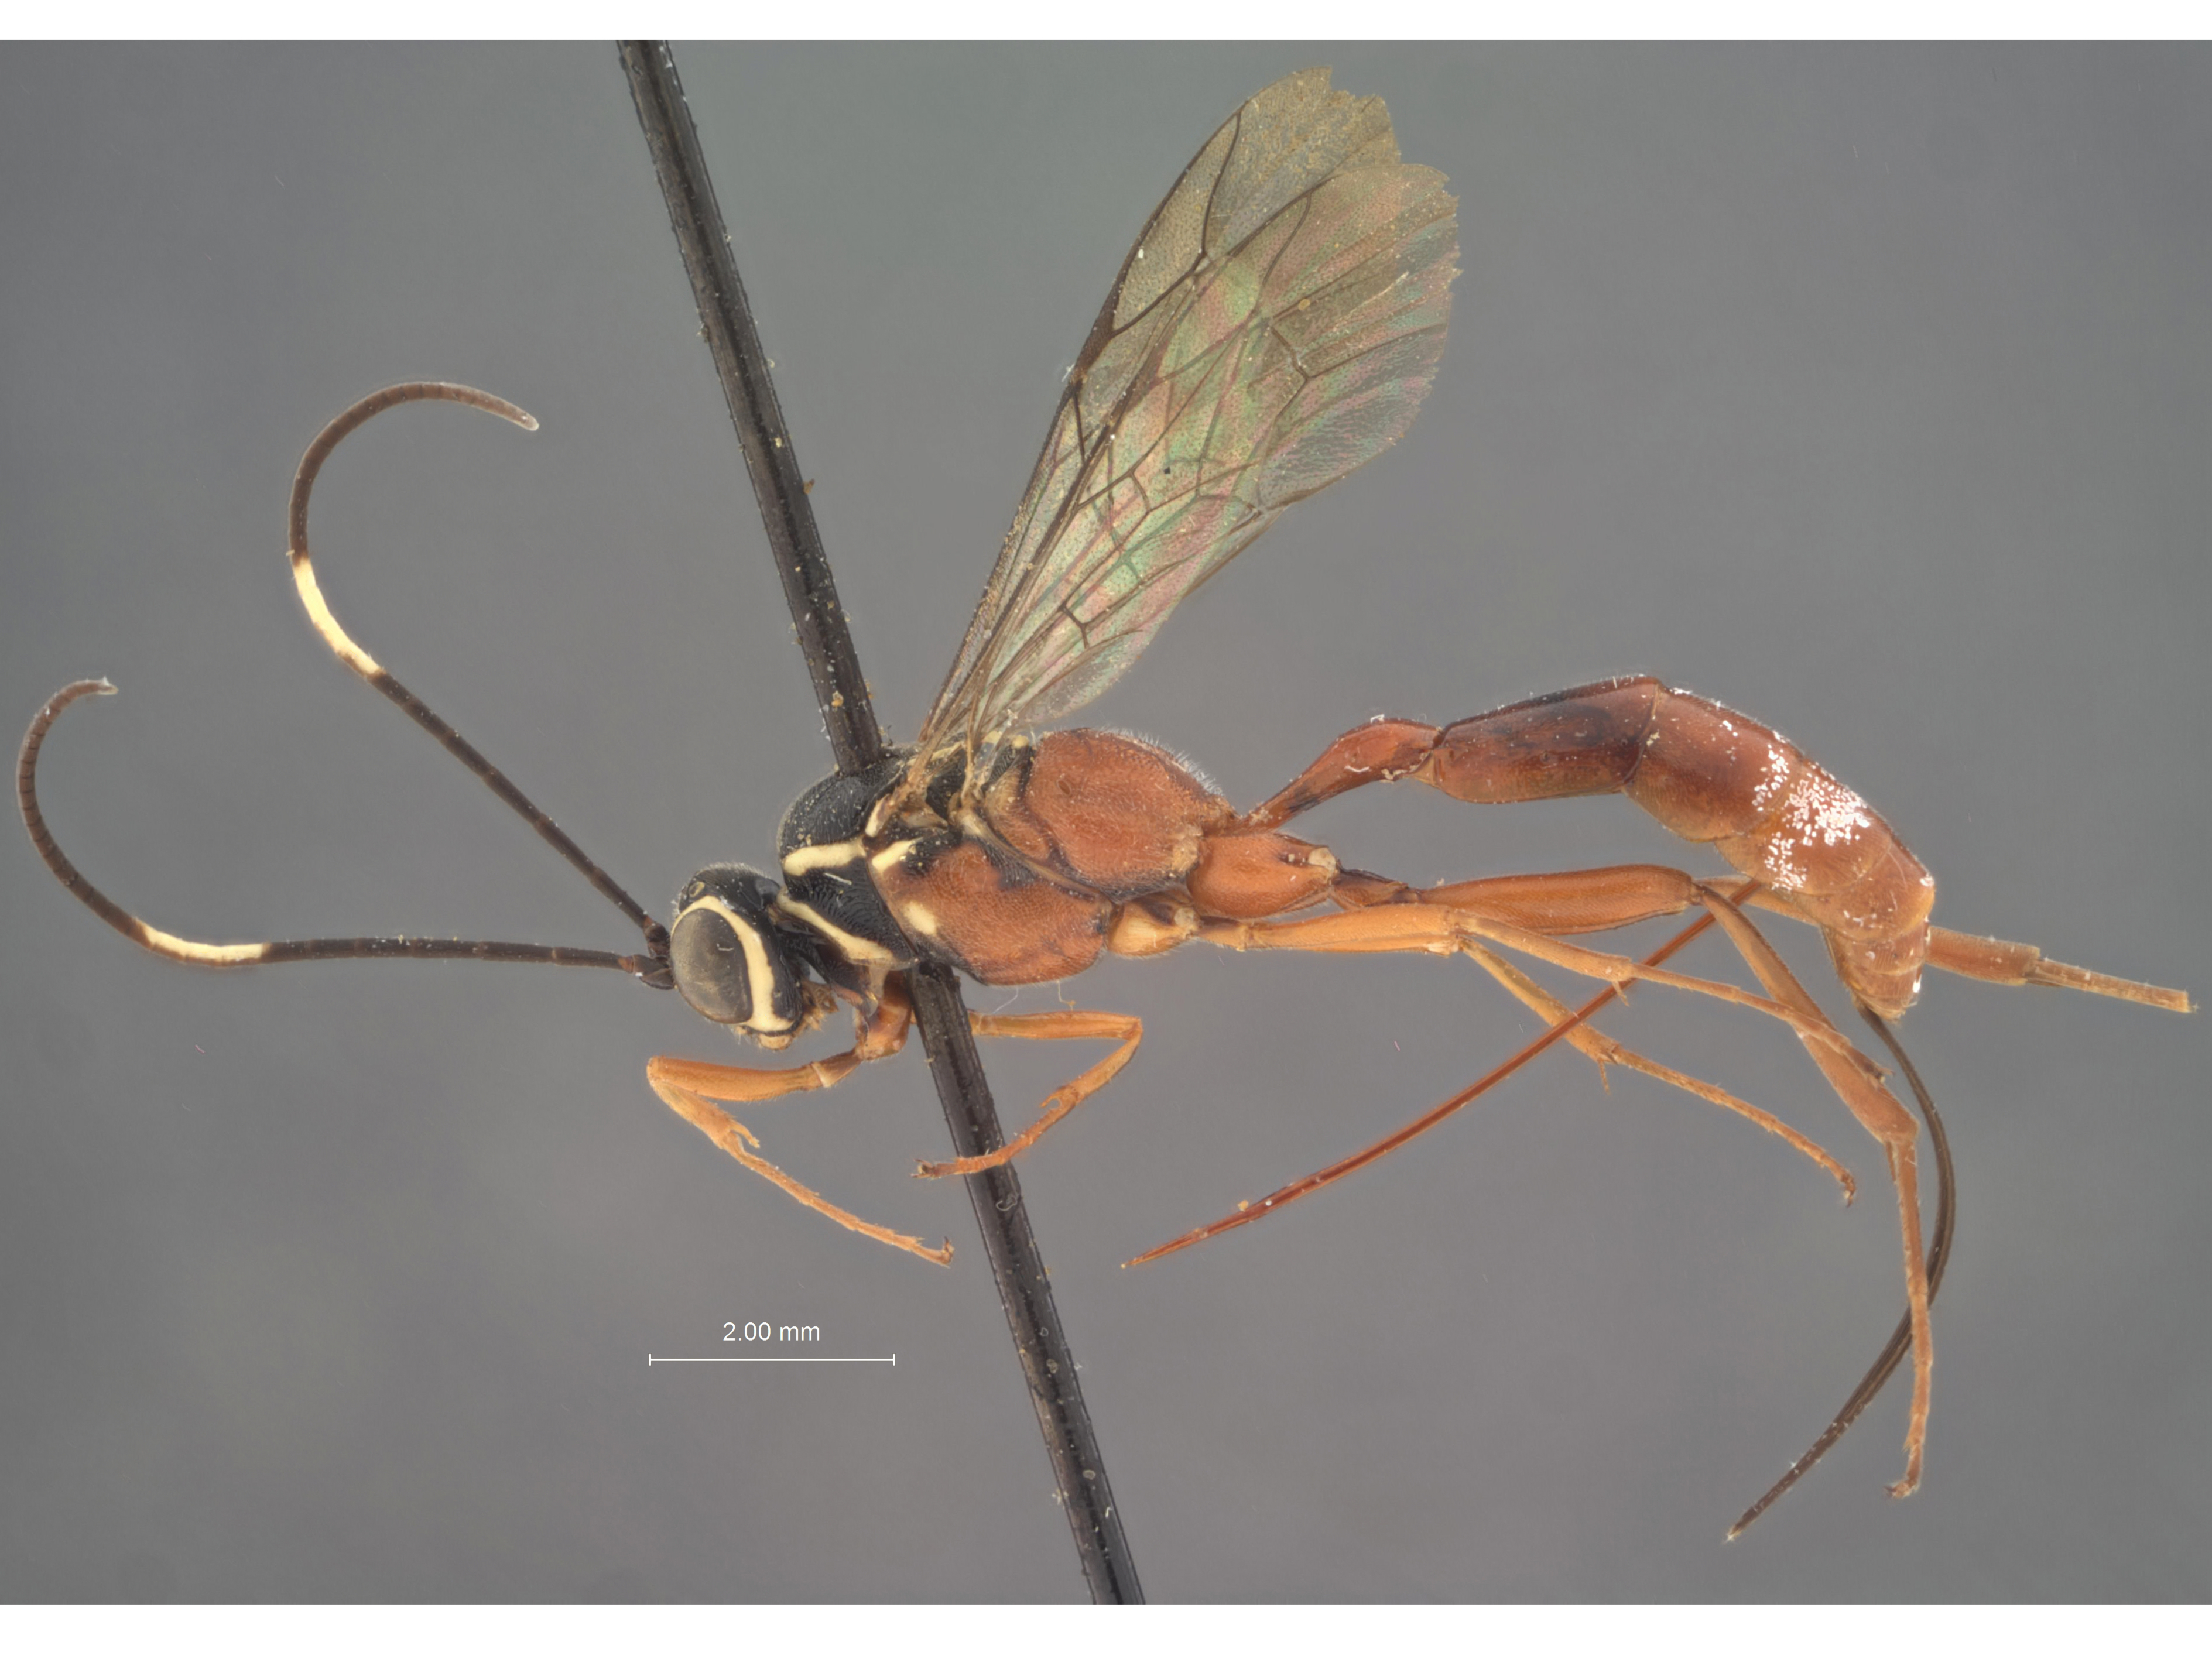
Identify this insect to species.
Mesostenus sicarius
